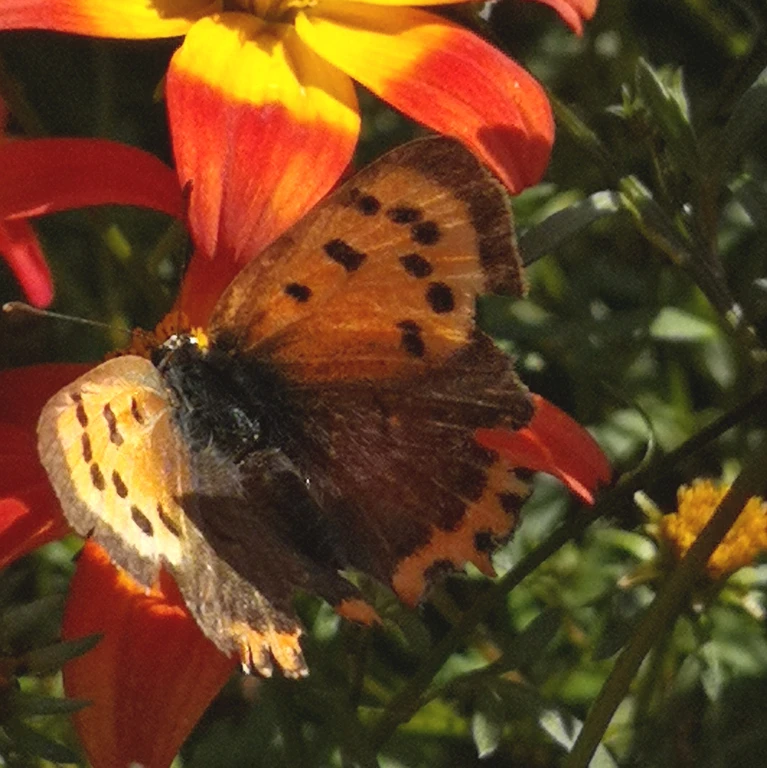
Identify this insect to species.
Lycaena phlaeas
